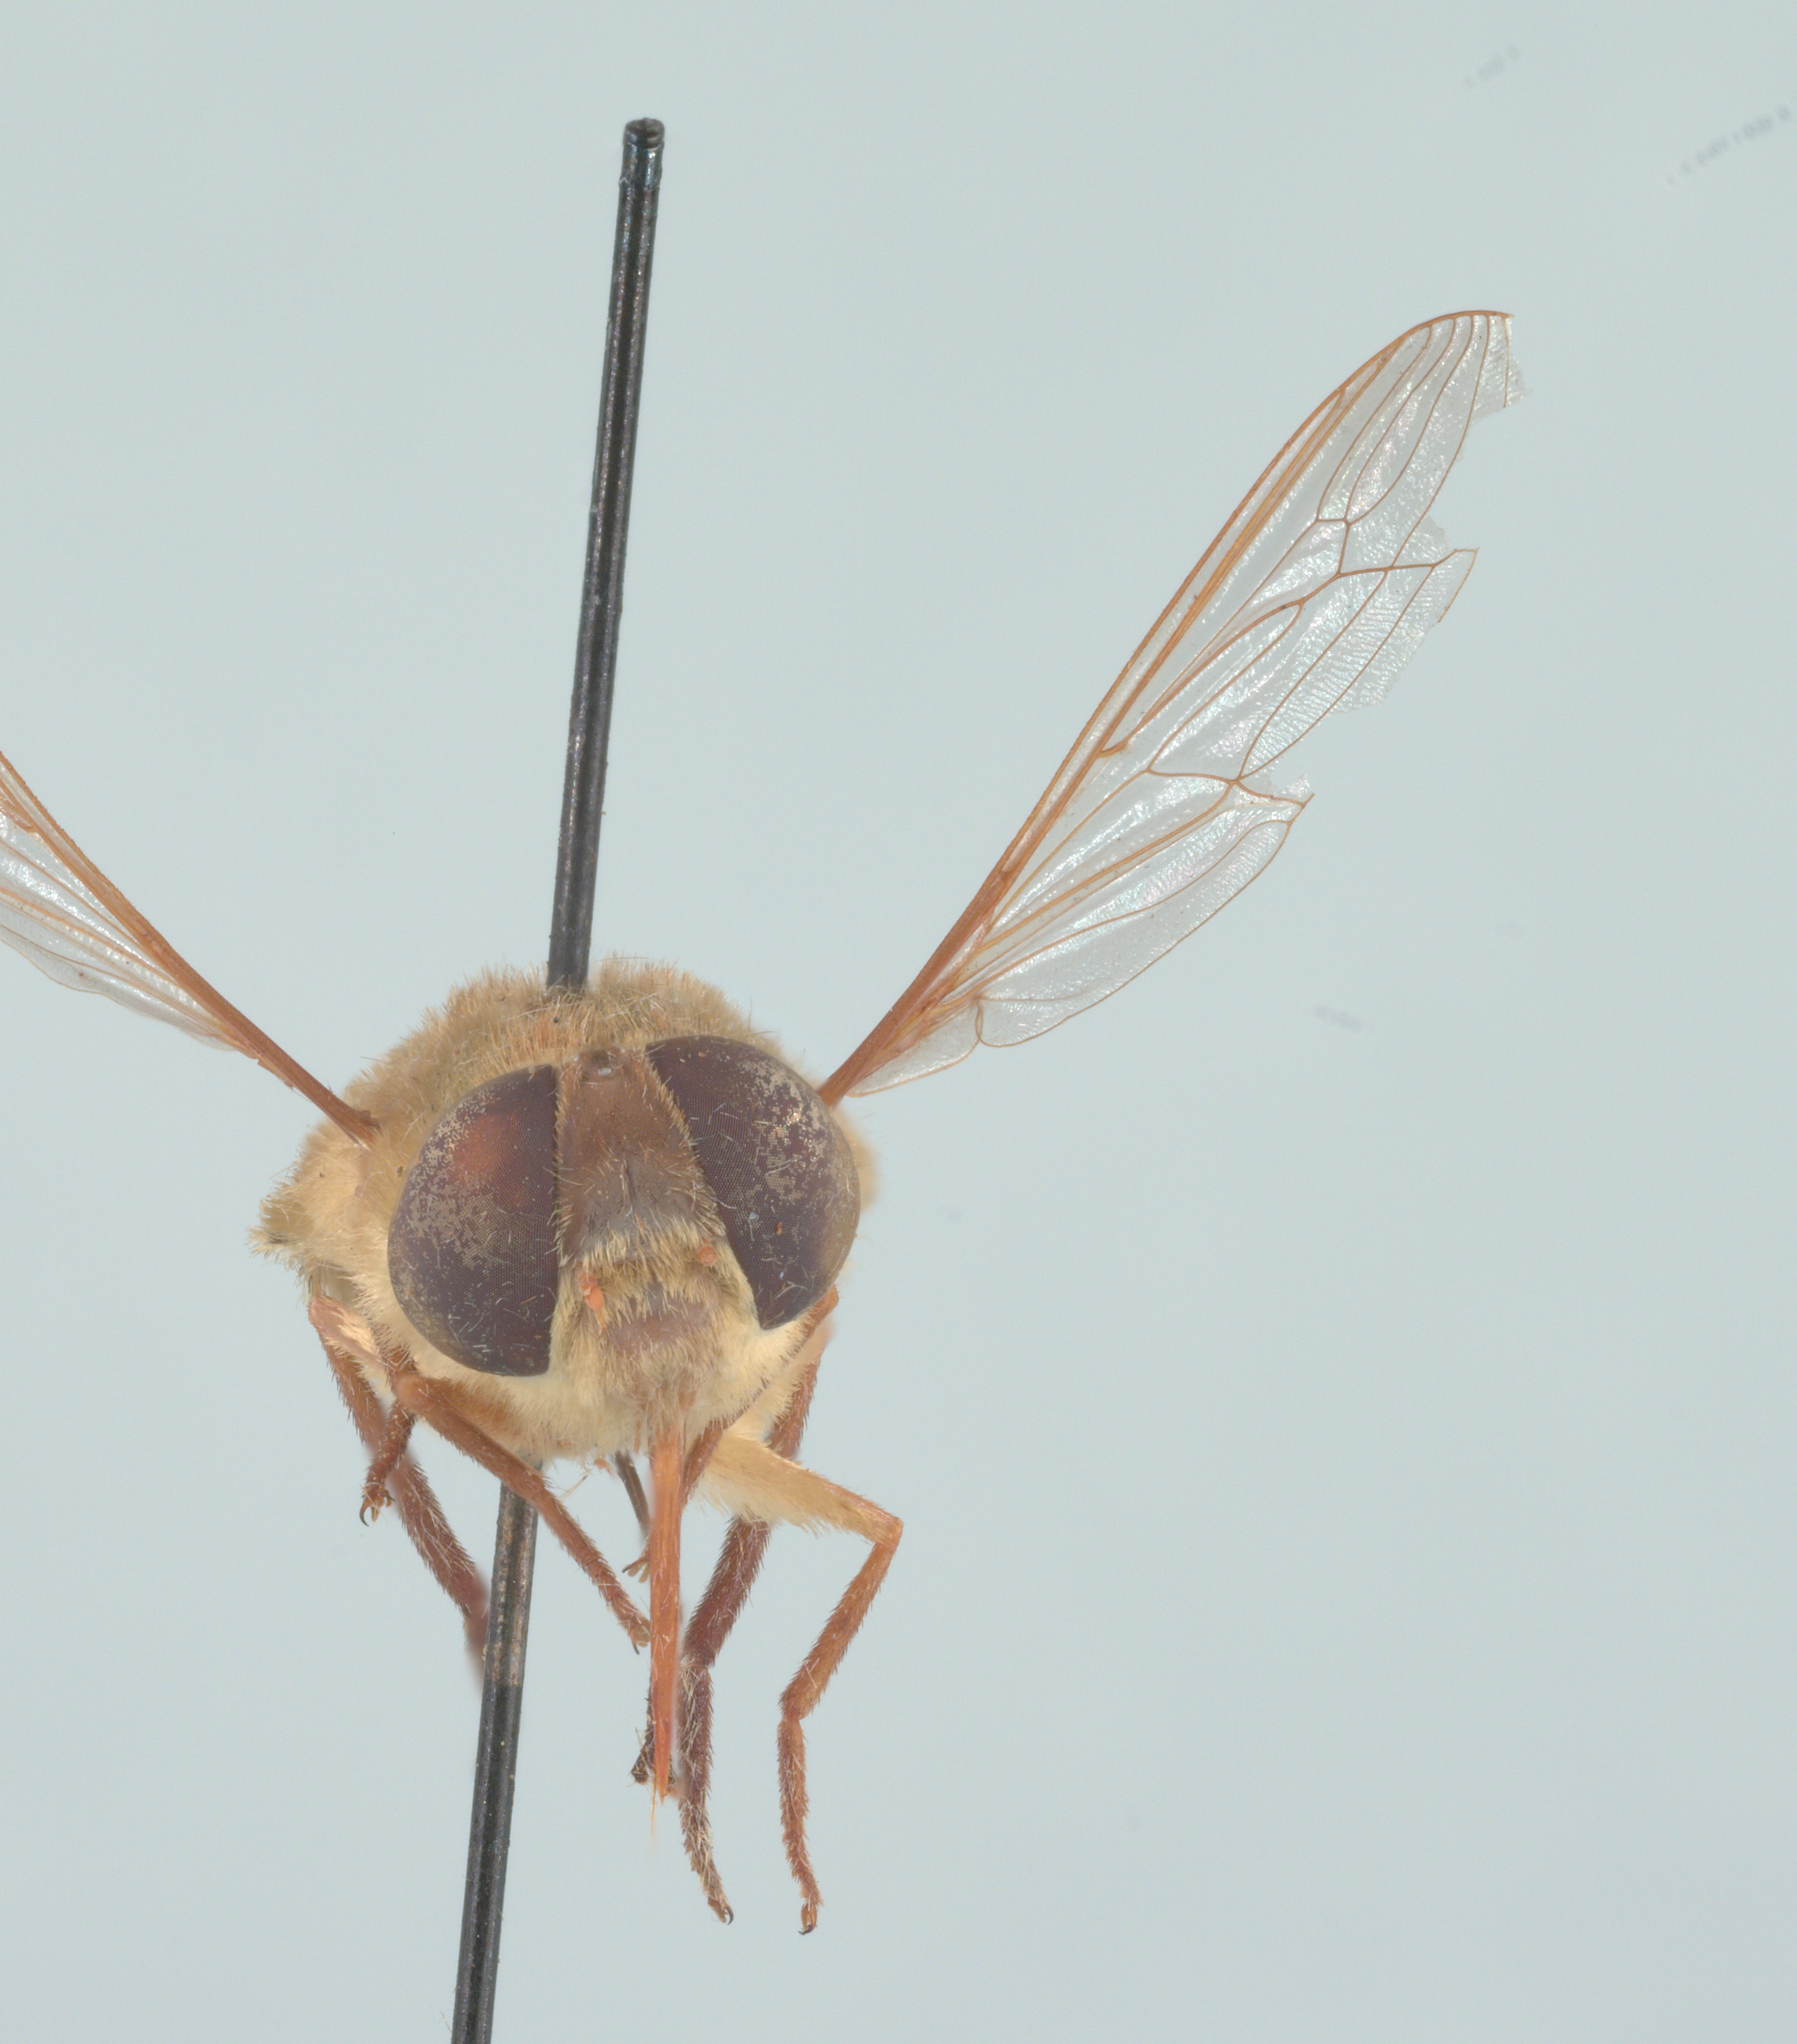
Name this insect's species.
Neorhynchocephalus volaticus
